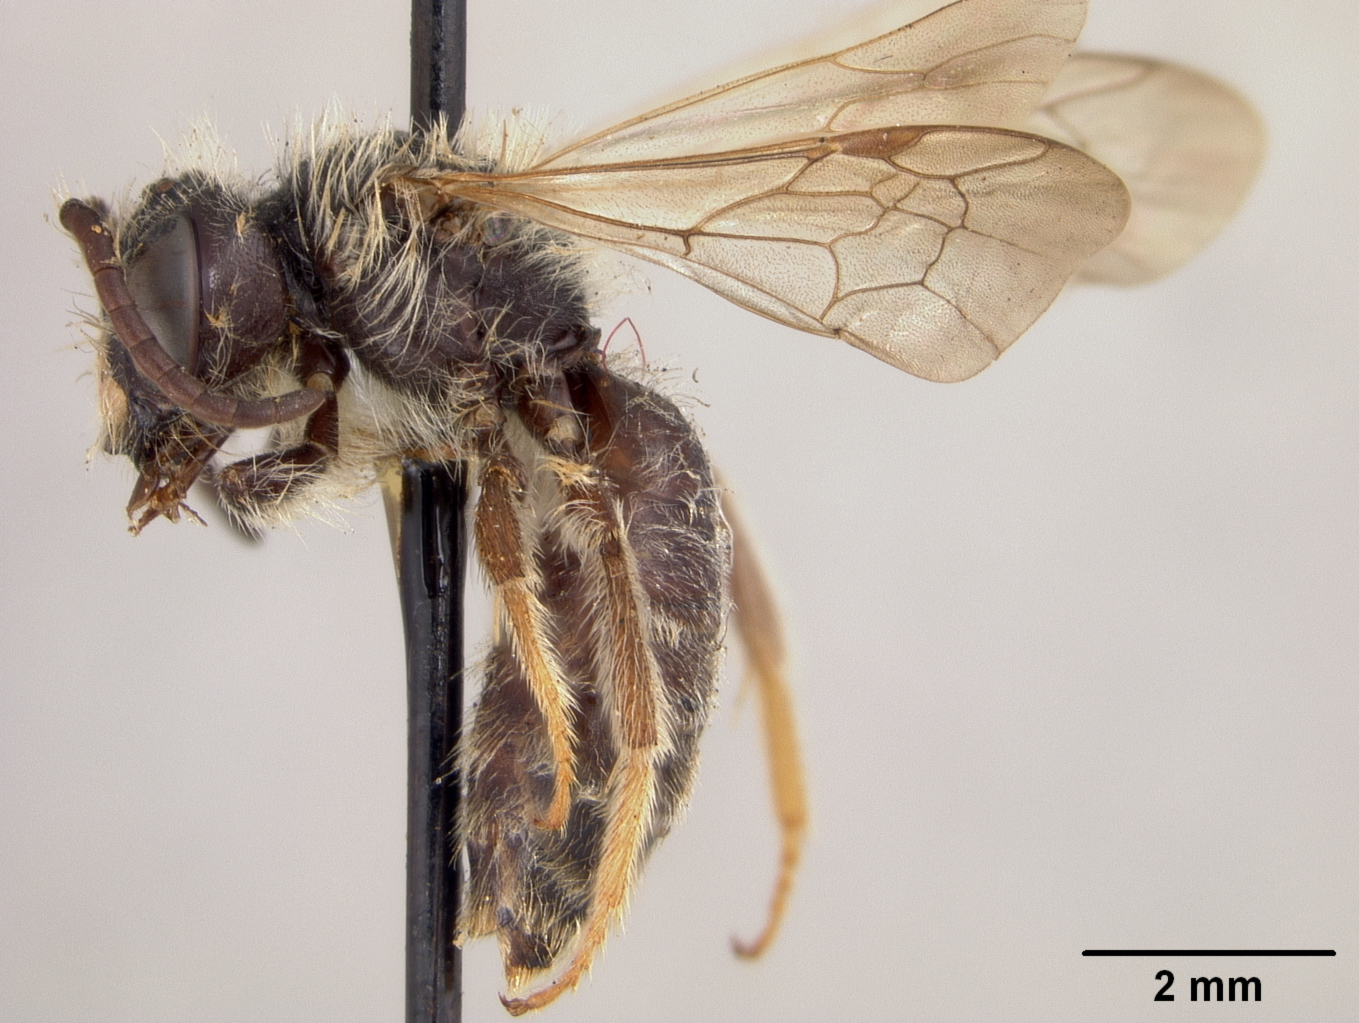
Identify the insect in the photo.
Andrena trevoris
